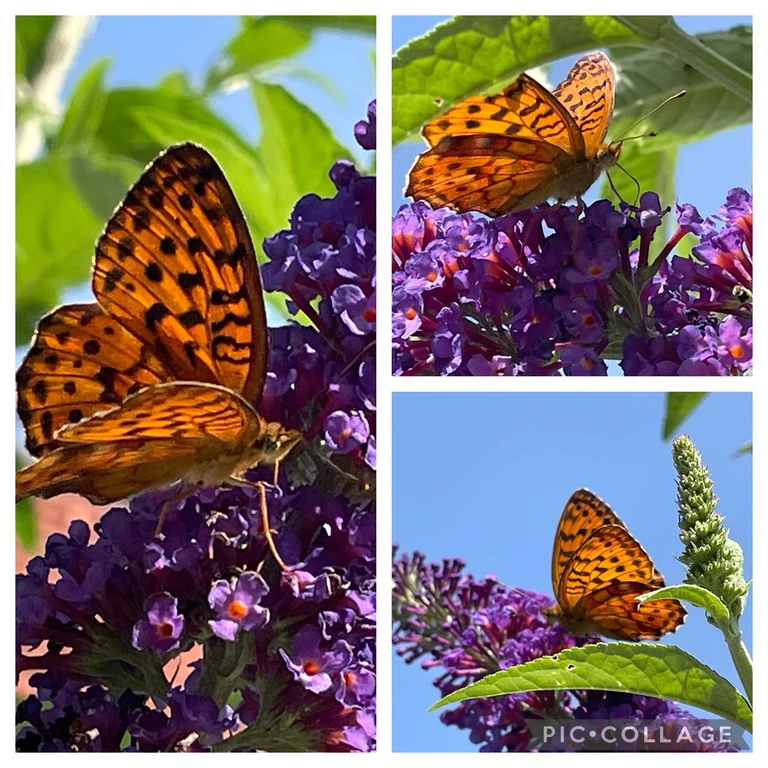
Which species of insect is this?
Brenthis daphne
